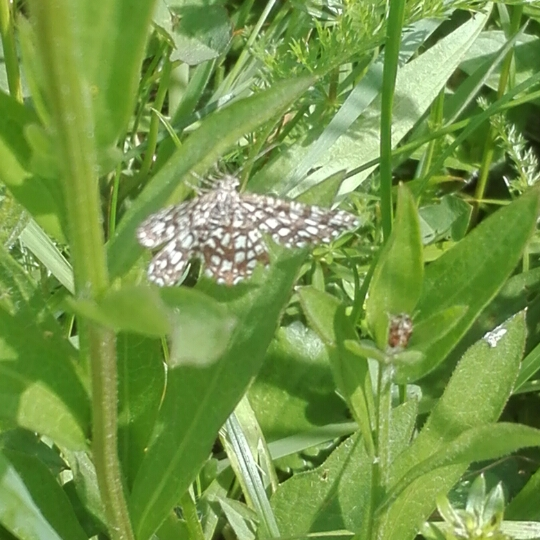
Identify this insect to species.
Chiasmia clathrata
